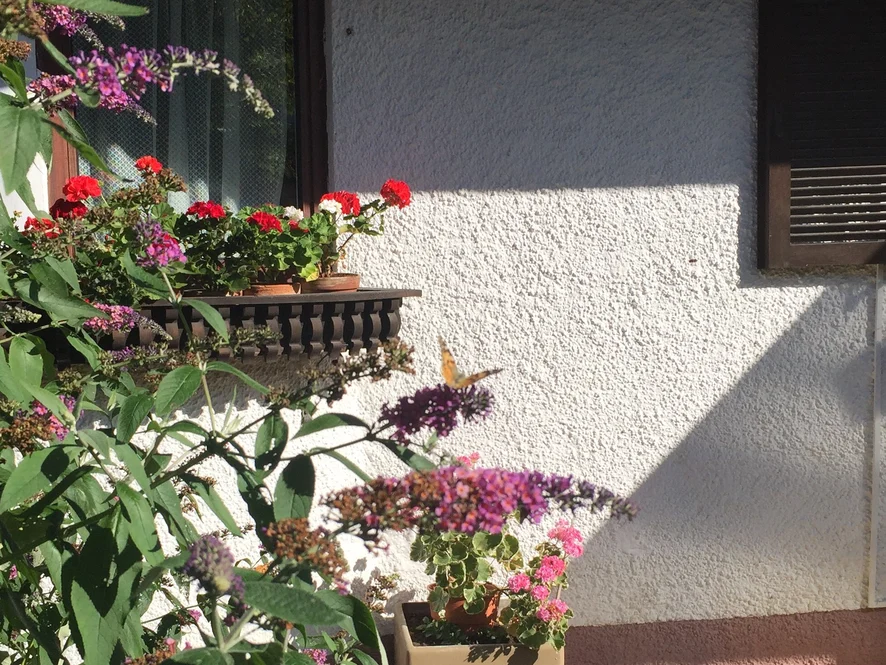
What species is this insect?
Vanessa cardui
